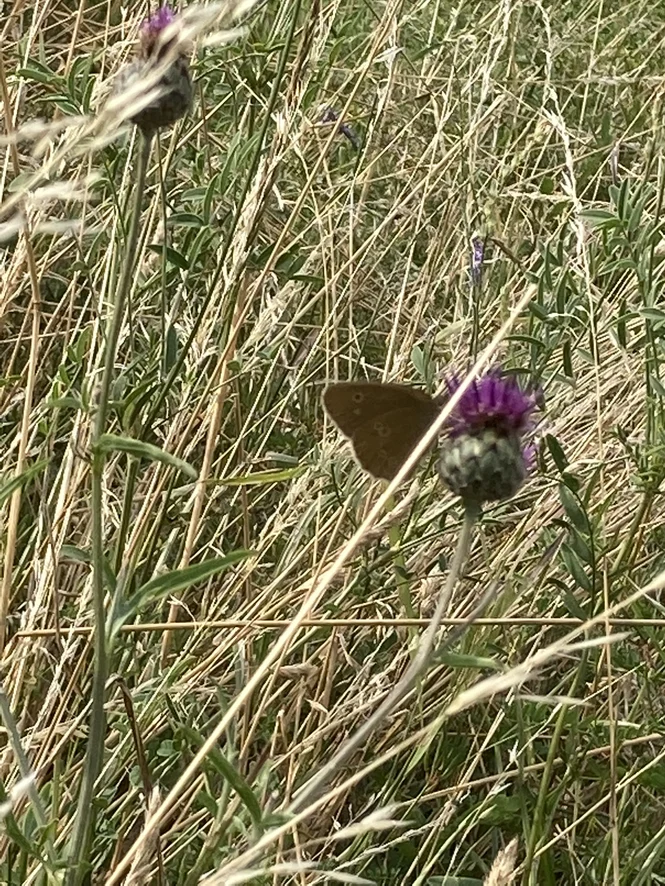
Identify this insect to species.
Aphantopus hyperantus
